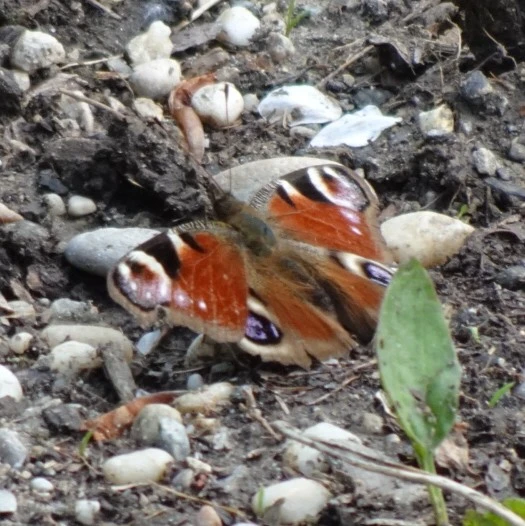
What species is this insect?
Aglais io
